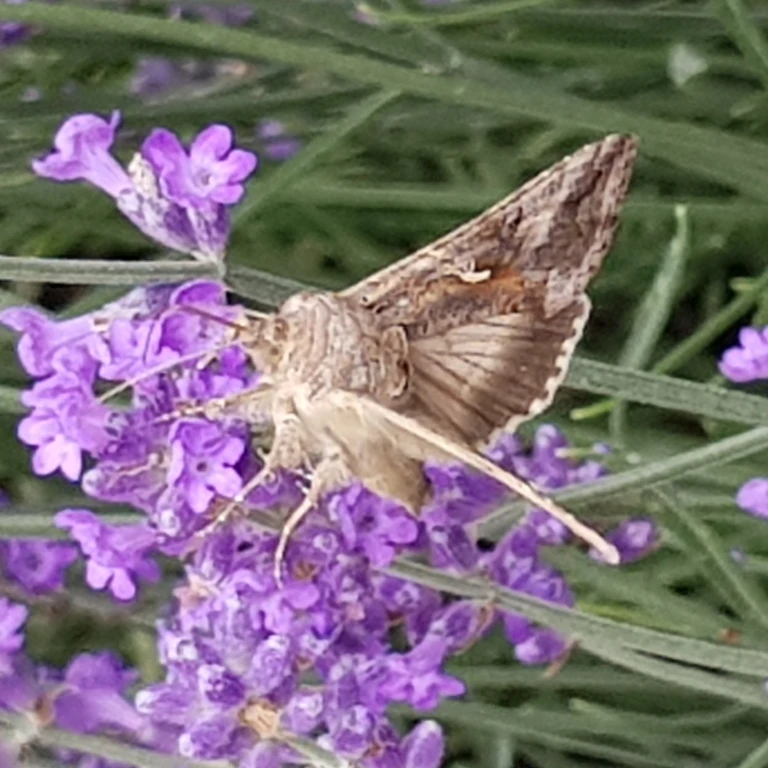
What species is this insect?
Autographa gamma
